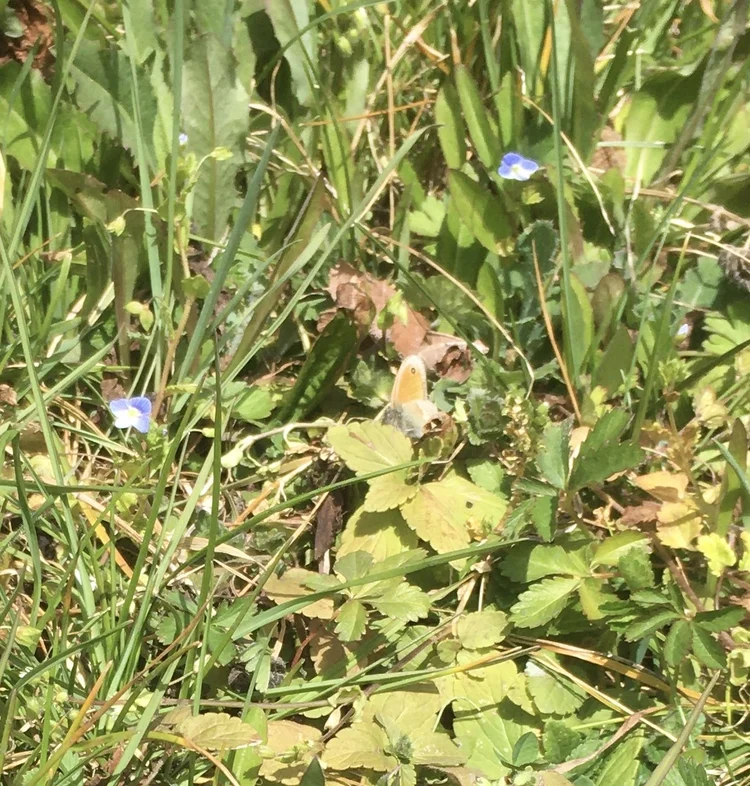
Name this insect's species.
Coenonympha pamphilus
